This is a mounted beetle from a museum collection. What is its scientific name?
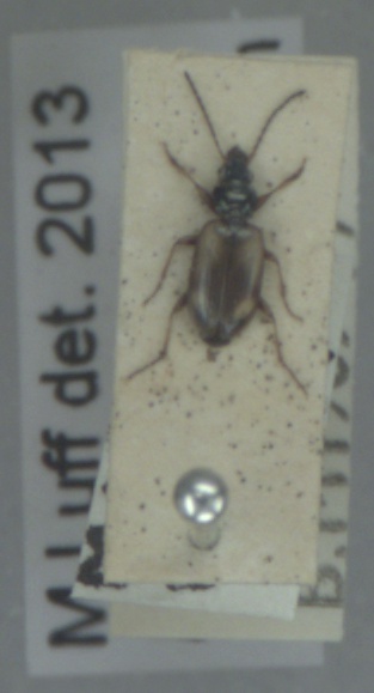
Bembidion femoratum
